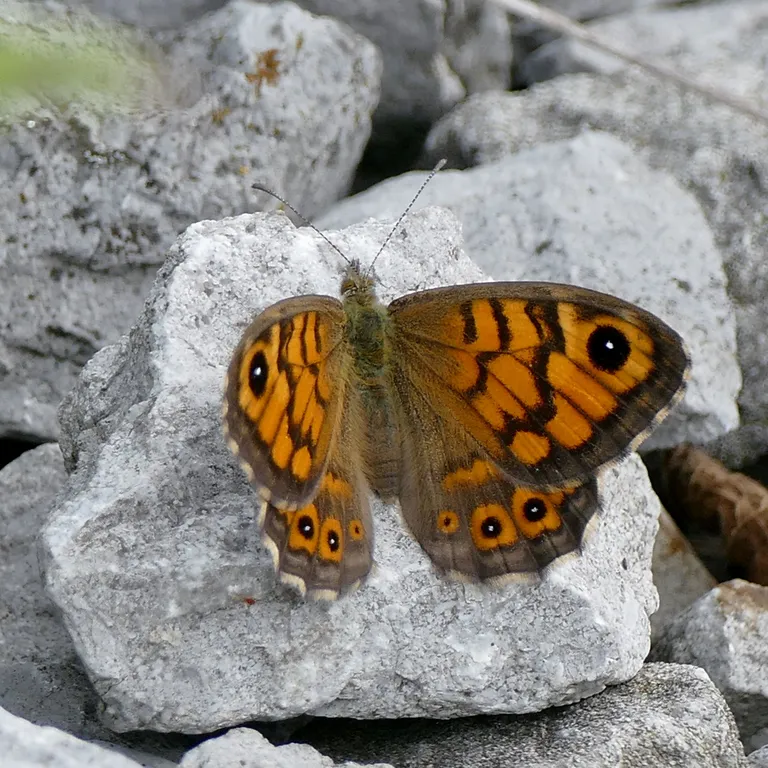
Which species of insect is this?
Lasiommata megera (also Pararge megera)
